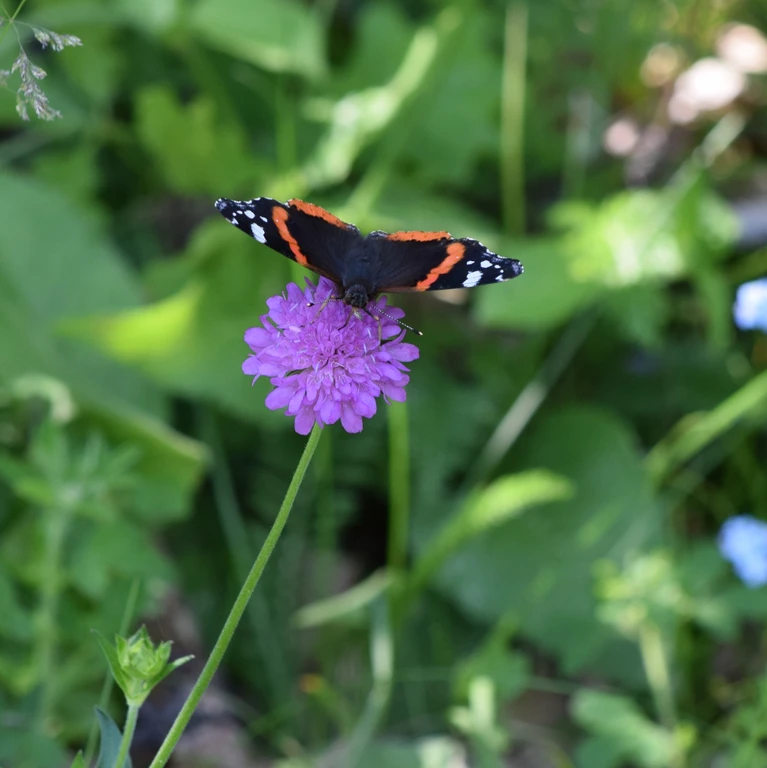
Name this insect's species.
Vanessa atalanta
